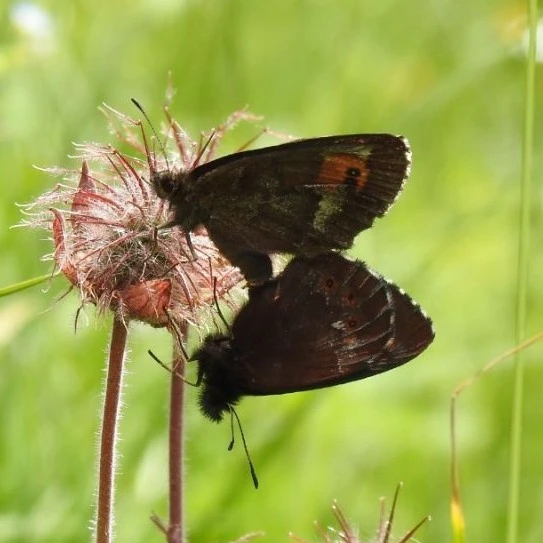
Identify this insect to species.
Erebia euryale
